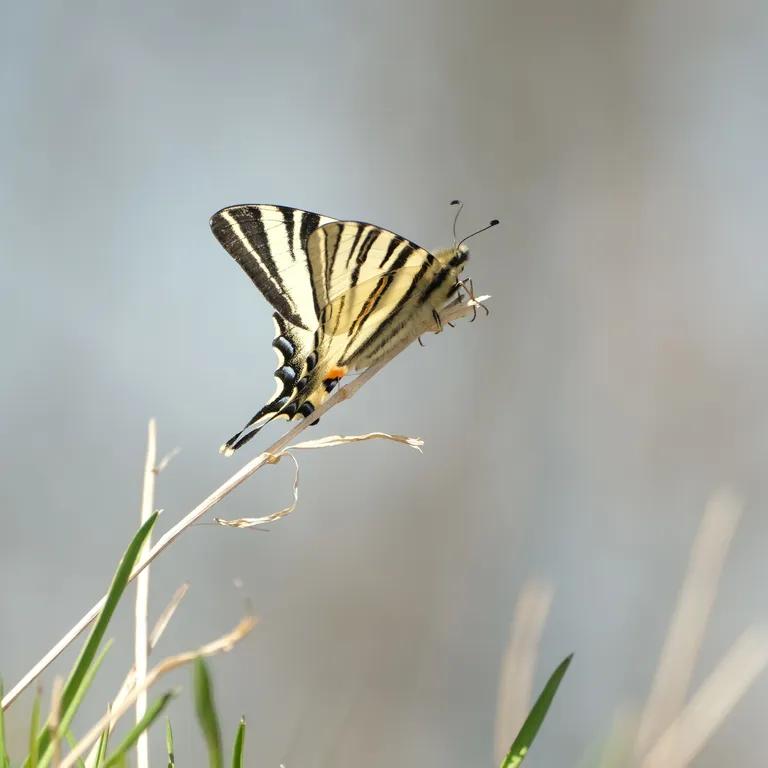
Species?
Iphiclides podalirius
